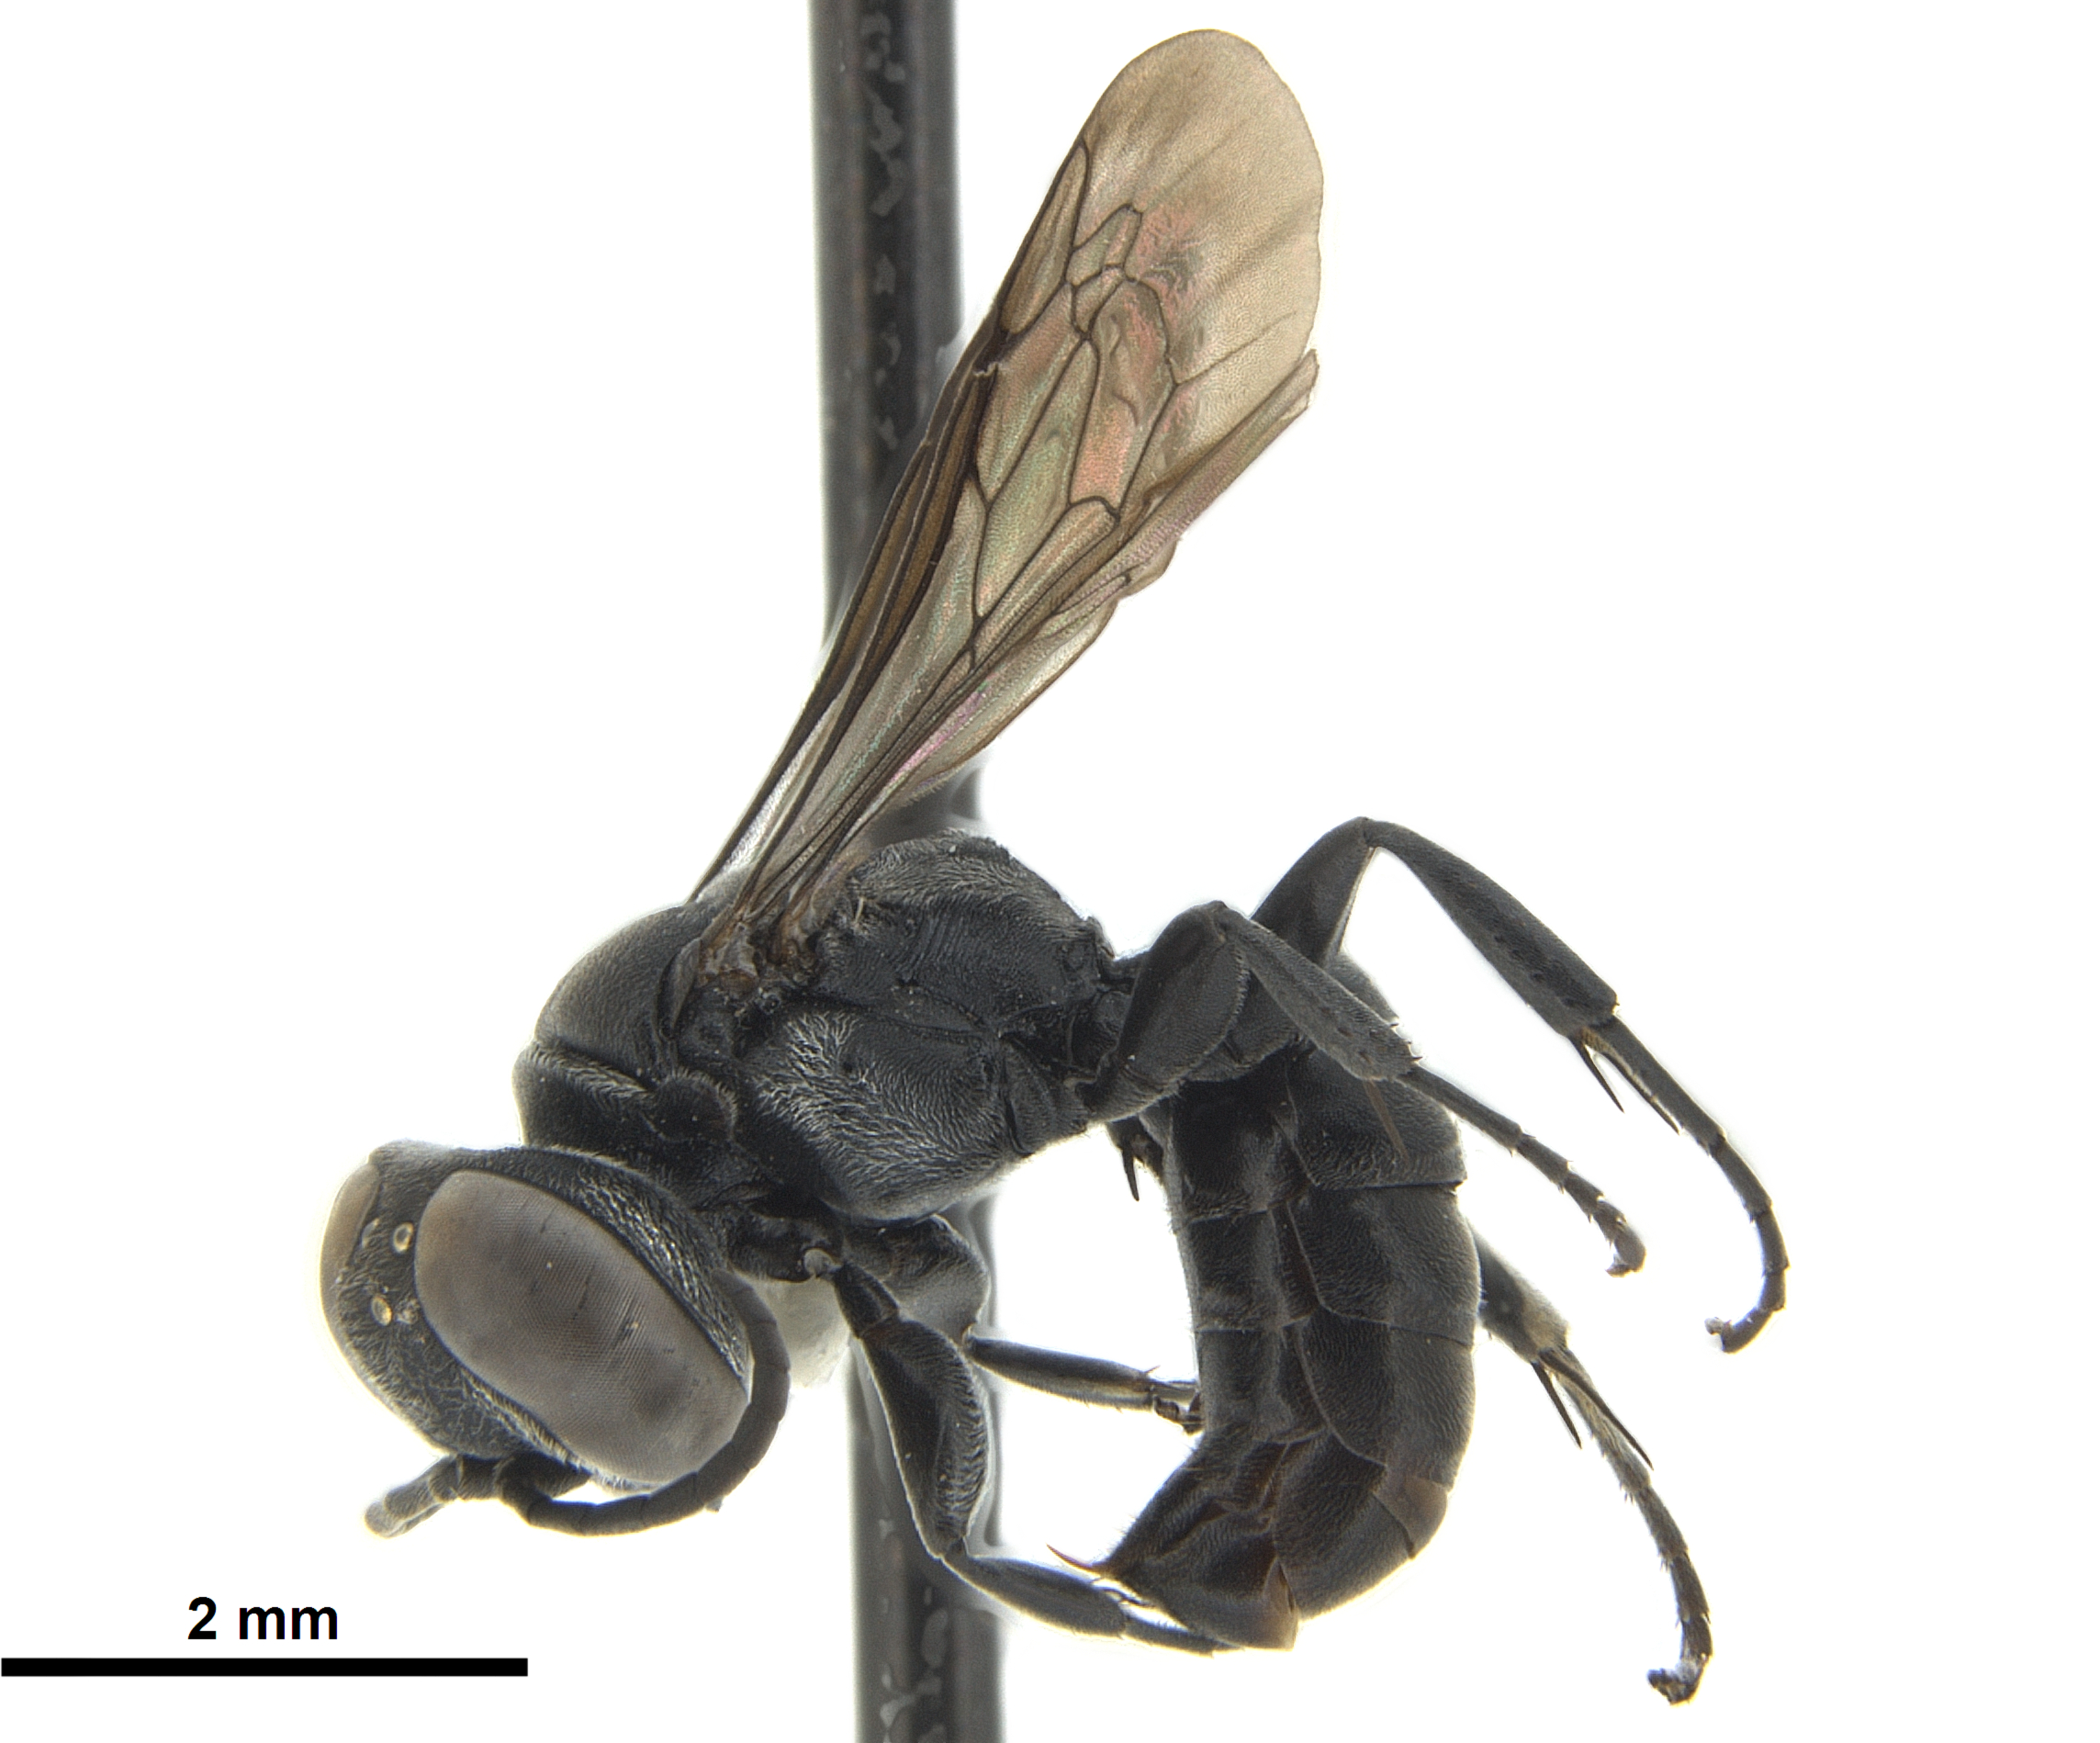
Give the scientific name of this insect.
Pisonopsis areolata
